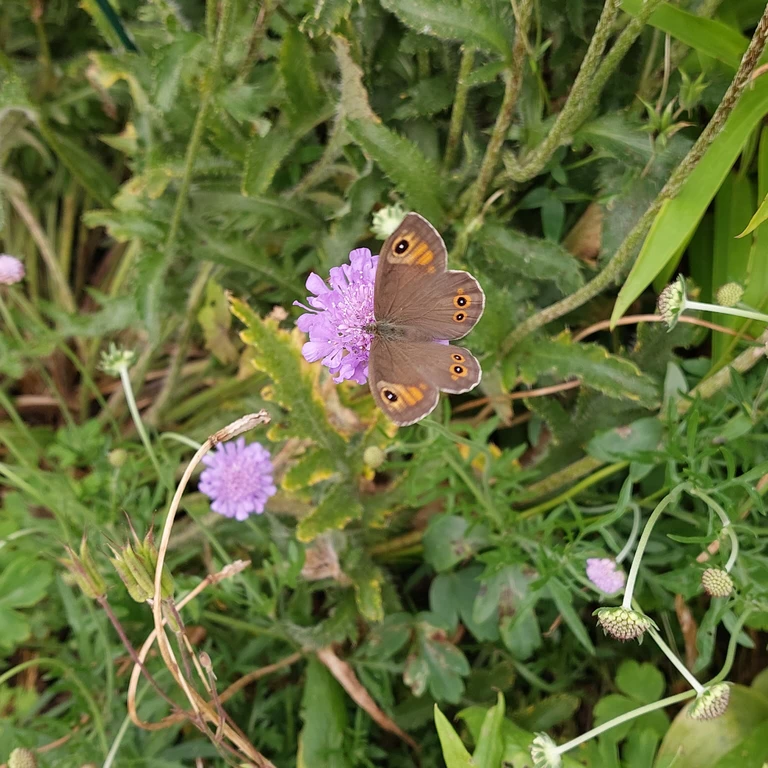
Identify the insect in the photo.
Lasiommata maera (also Pararge maera)
